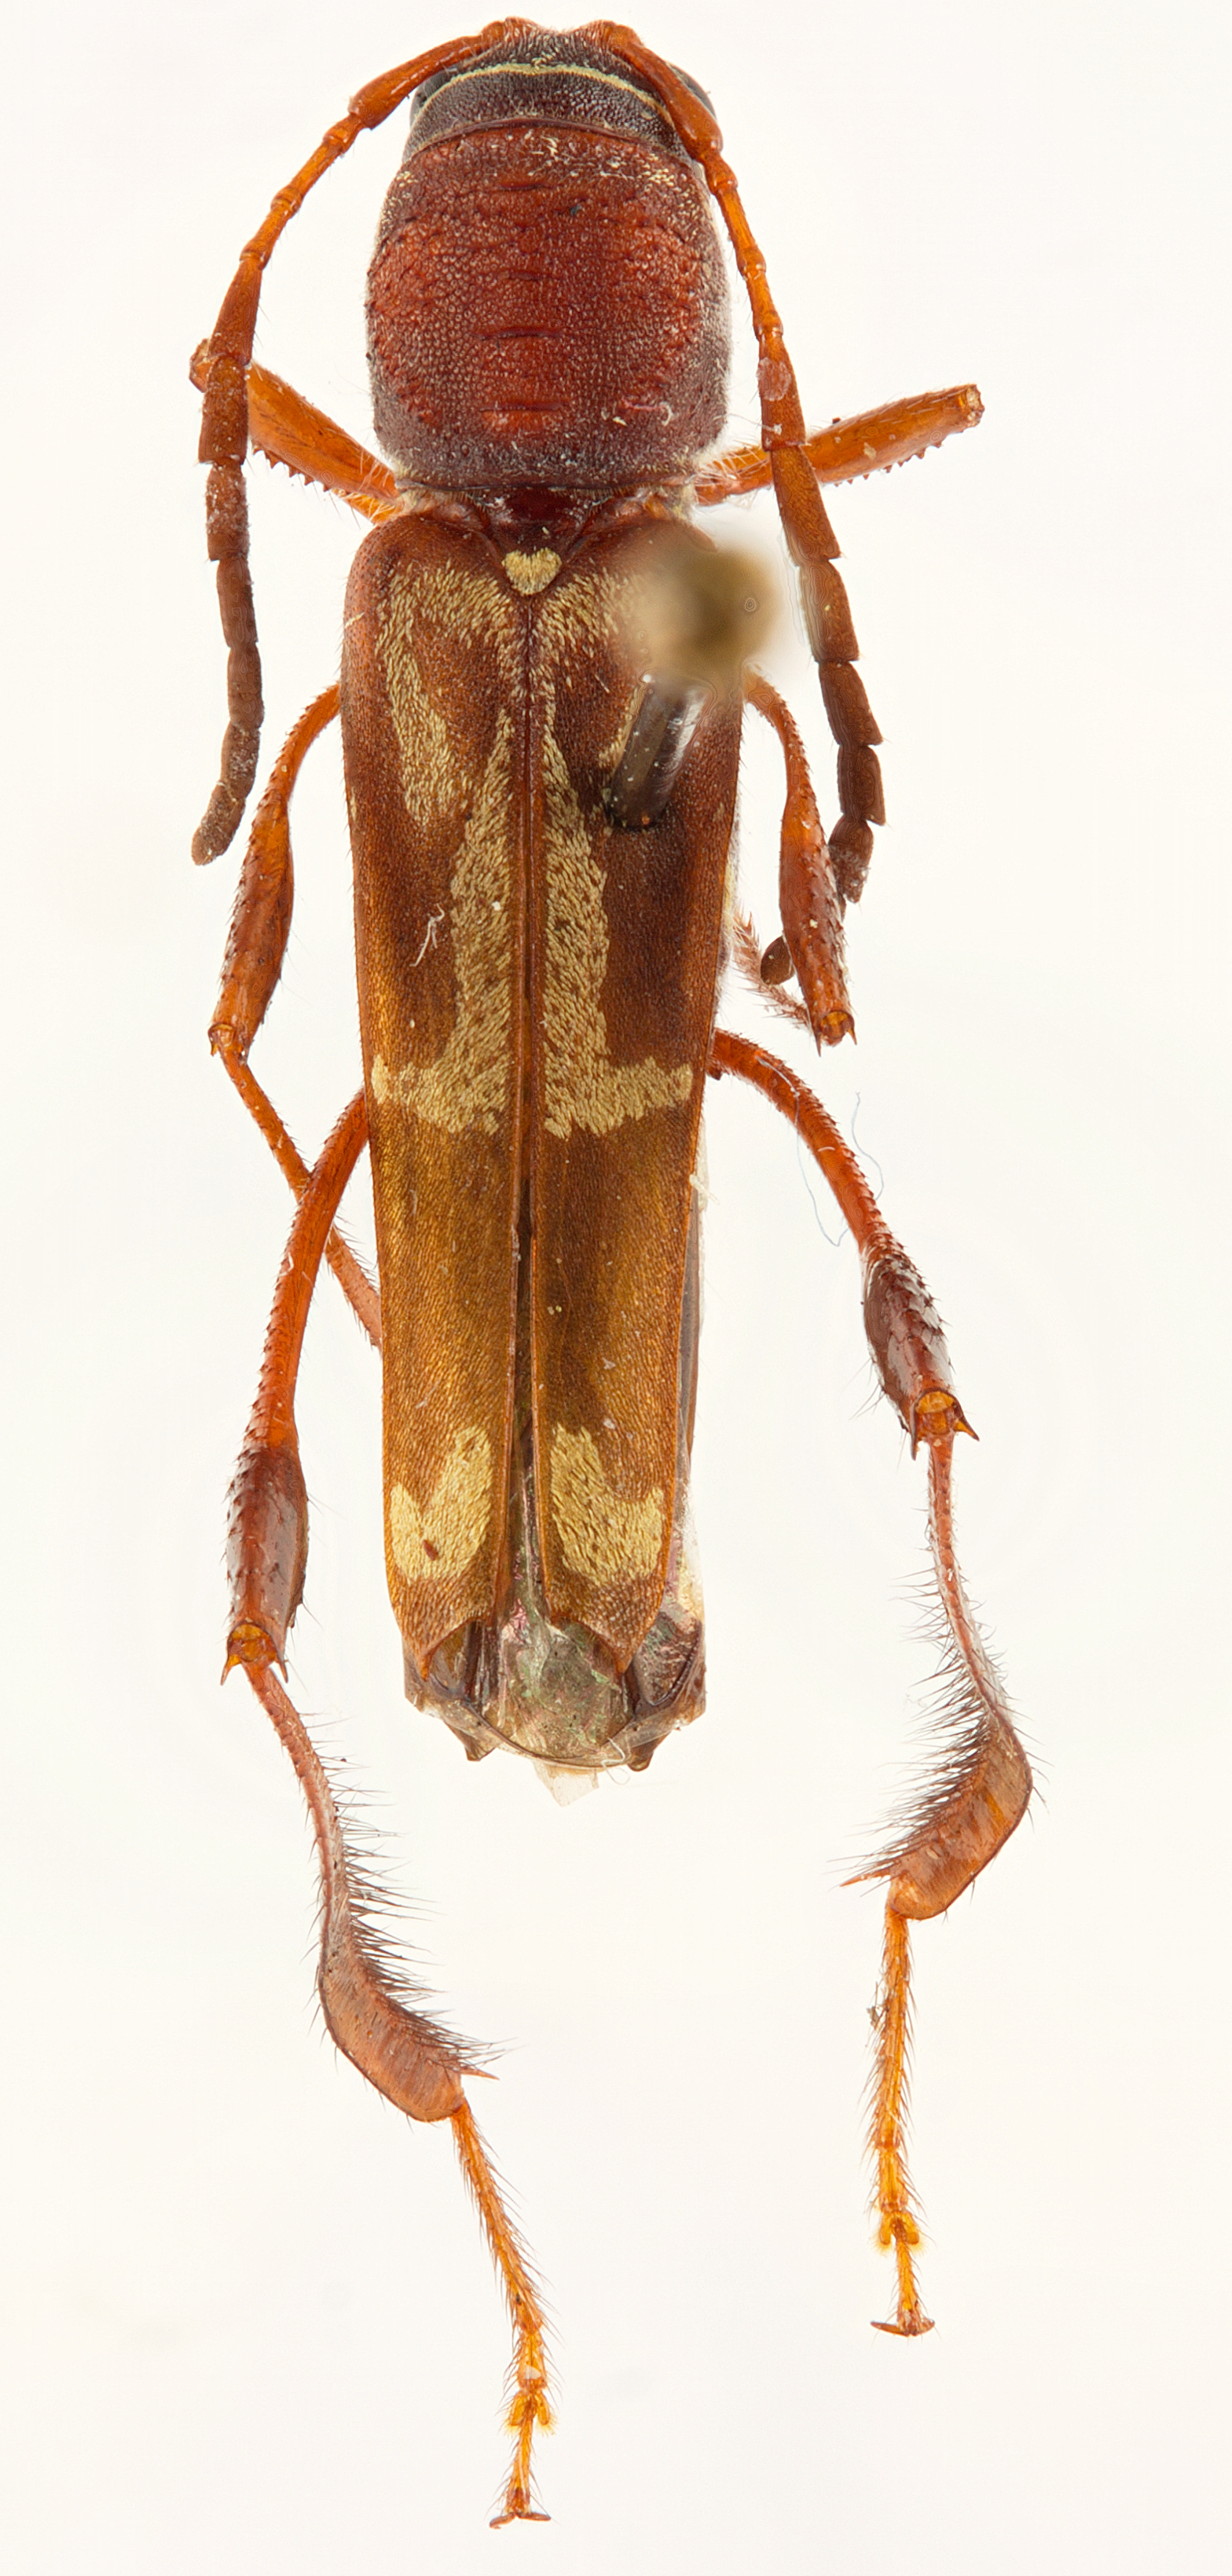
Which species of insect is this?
Euryscelis suturalis
